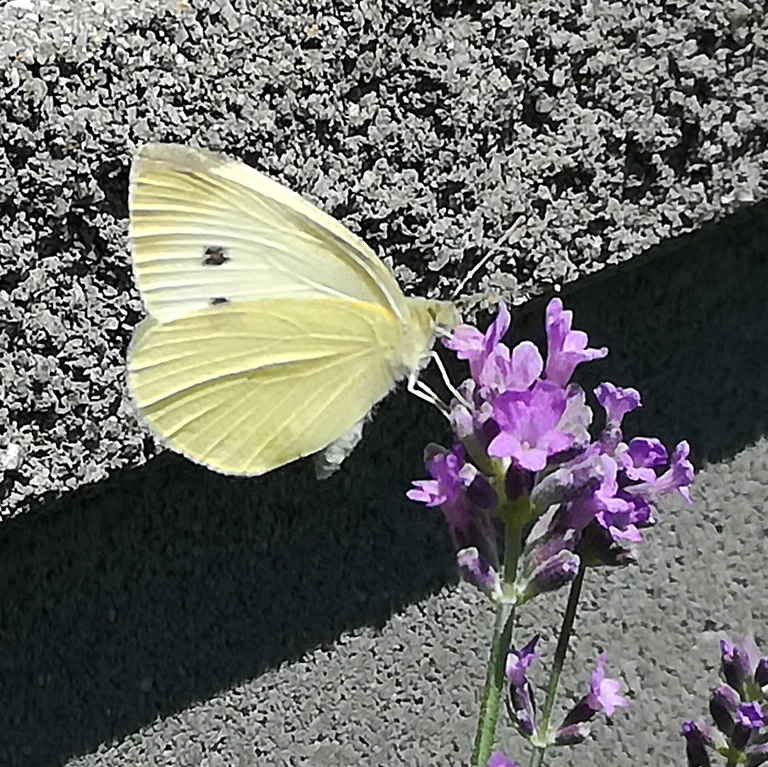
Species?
Pieris rapae
